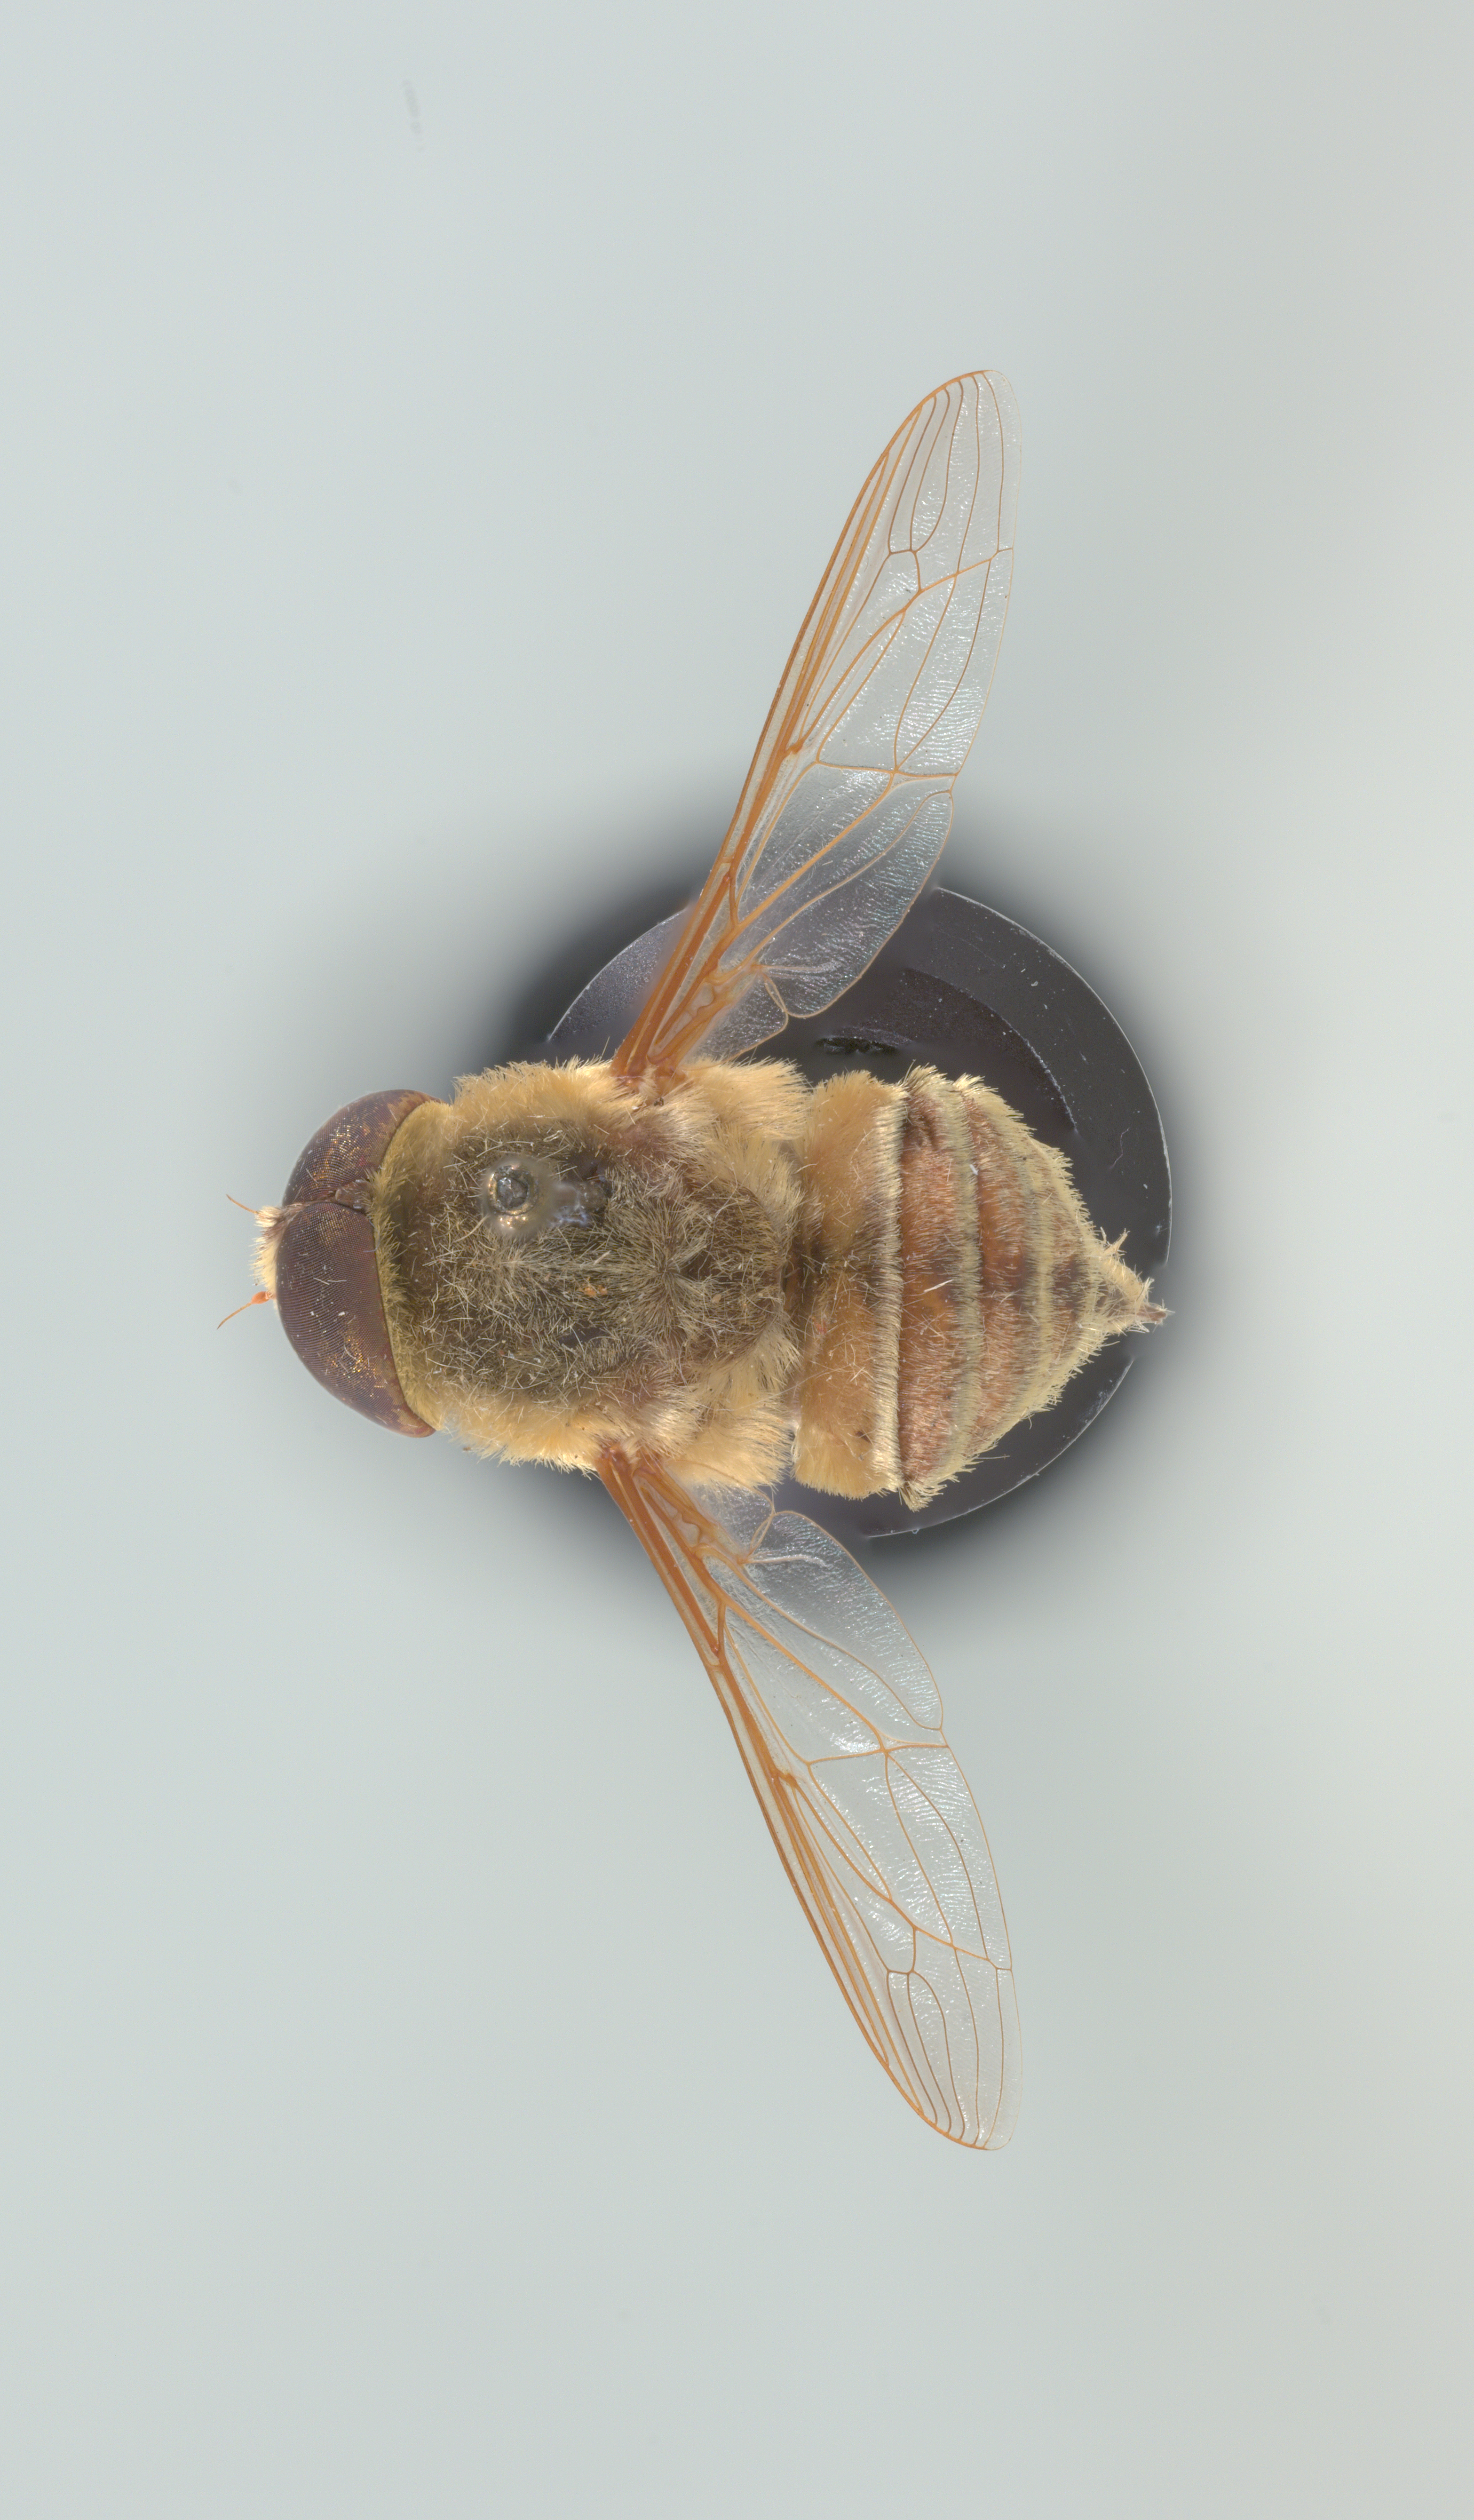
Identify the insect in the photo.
Neorhynchocephalus volaticus
